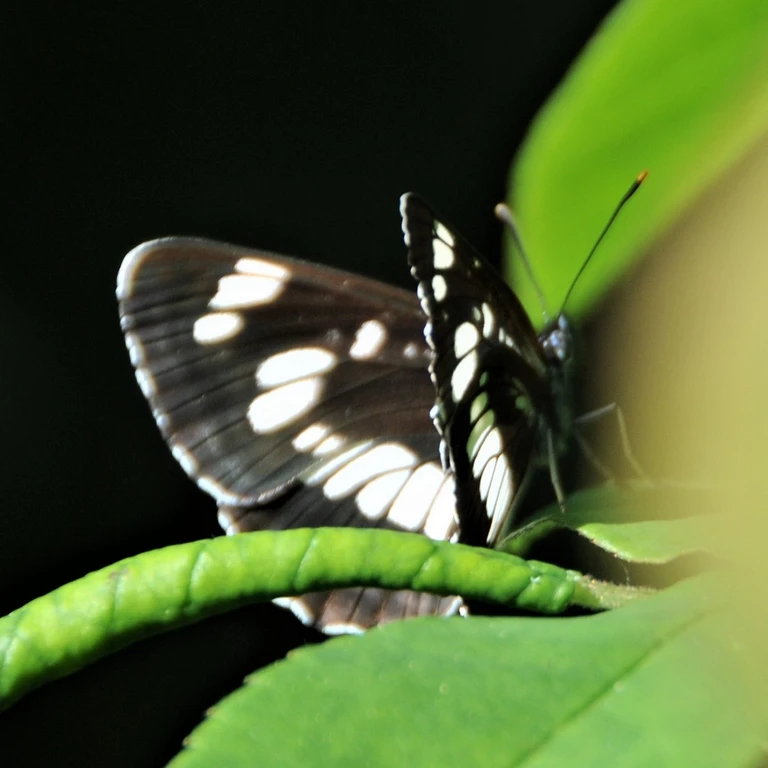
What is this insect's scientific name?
Neptis rivularis
